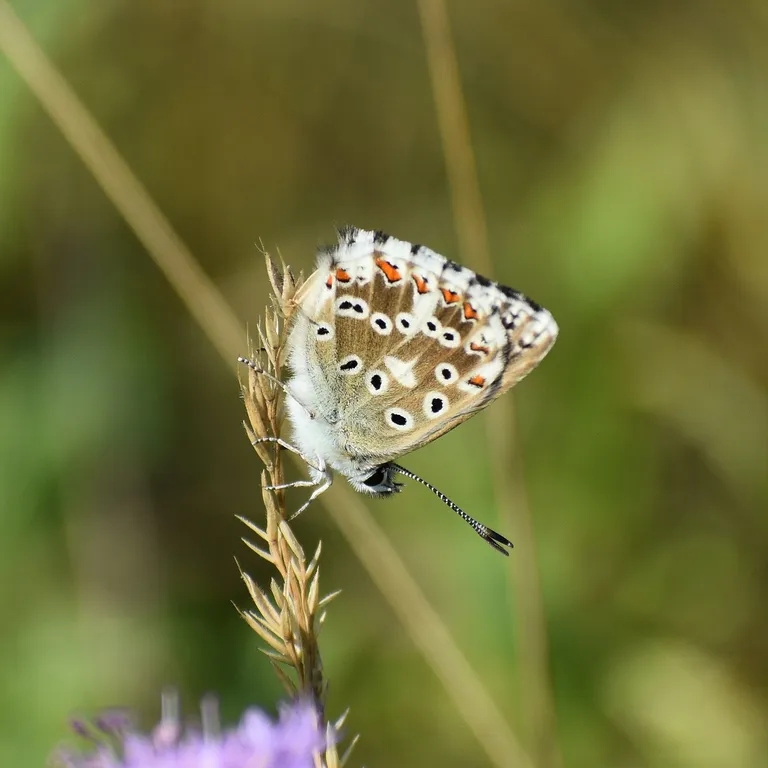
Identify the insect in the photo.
Lysandra coridon
